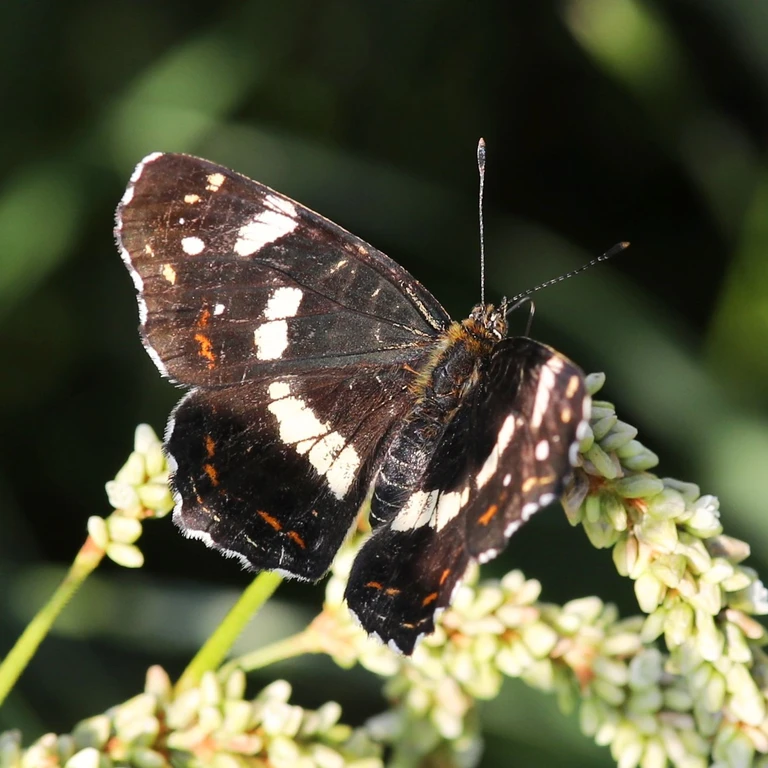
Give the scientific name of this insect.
Araschnia levana
